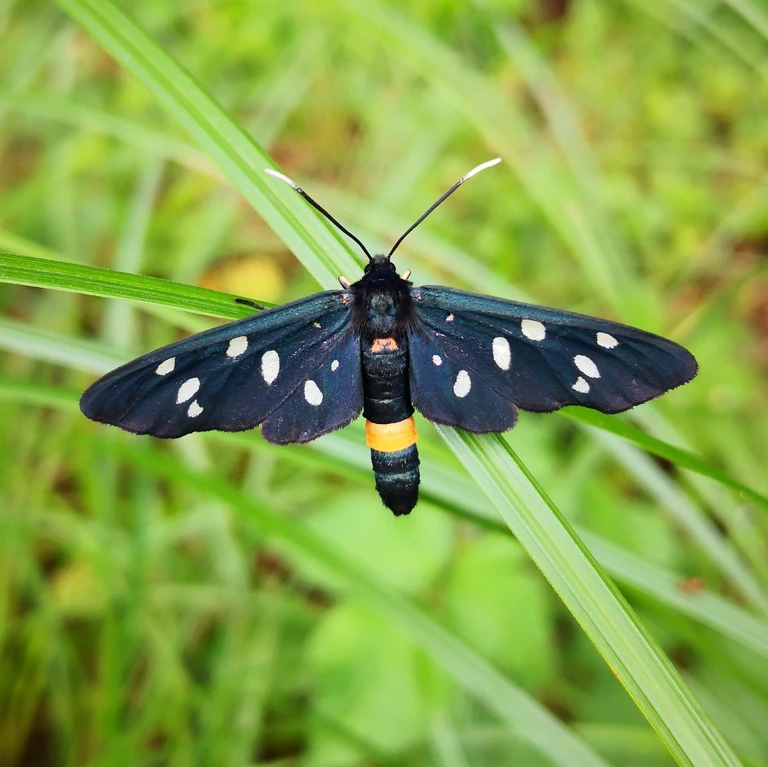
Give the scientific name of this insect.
Amata phegea
